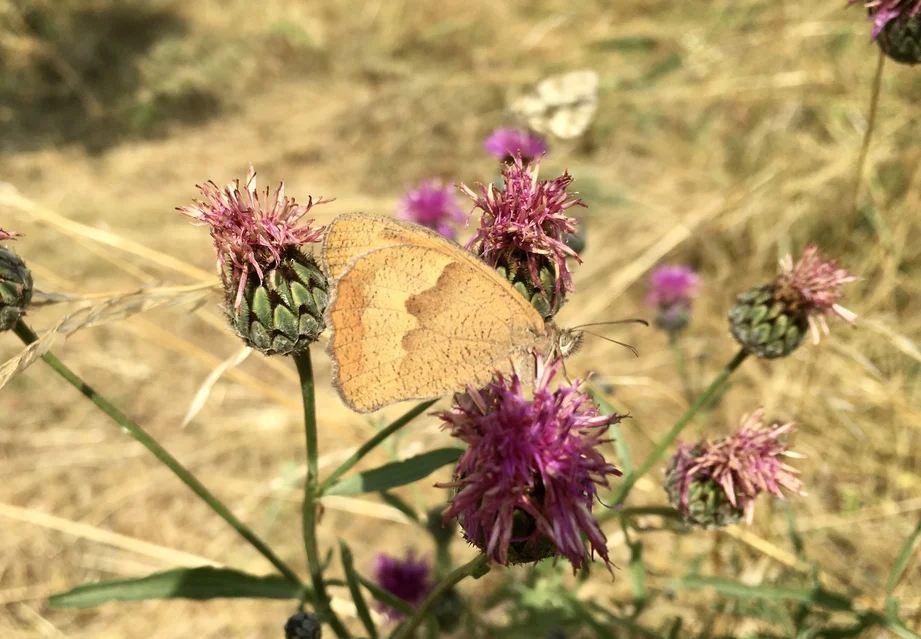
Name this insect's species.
Maniola jurtina
